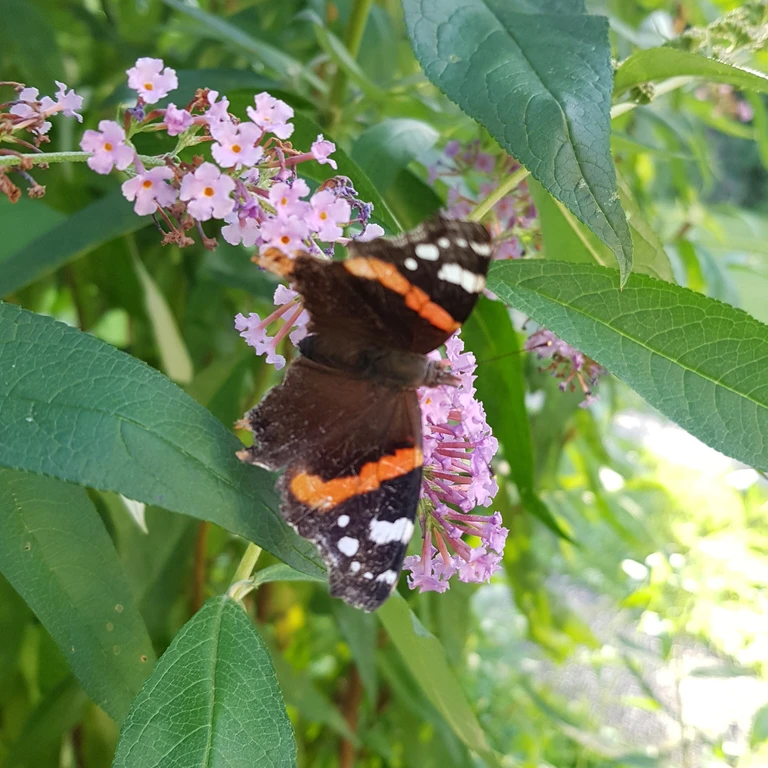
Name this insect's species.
Vanessa atalanta
